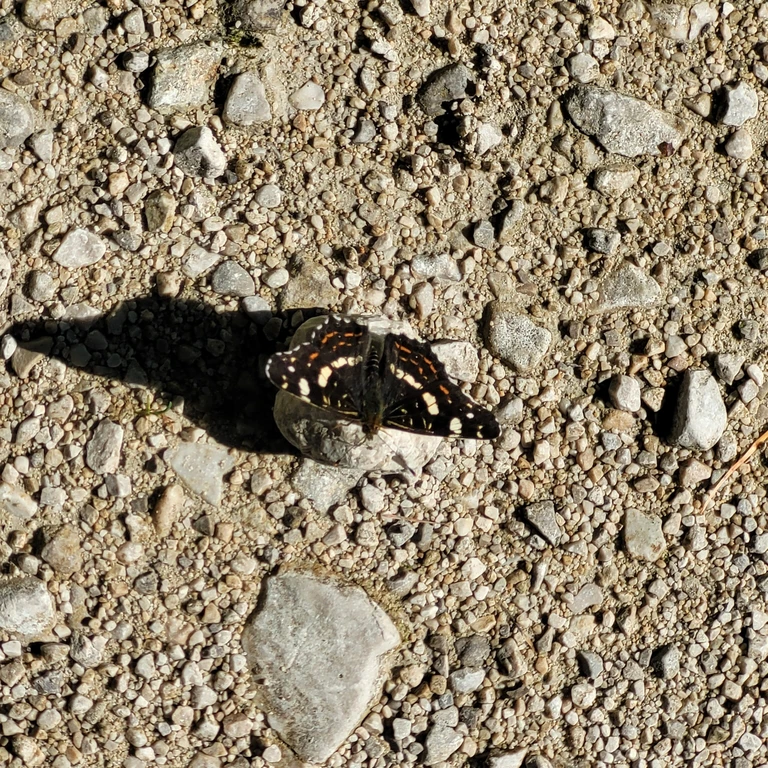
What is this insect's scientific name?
Araschnia levana
